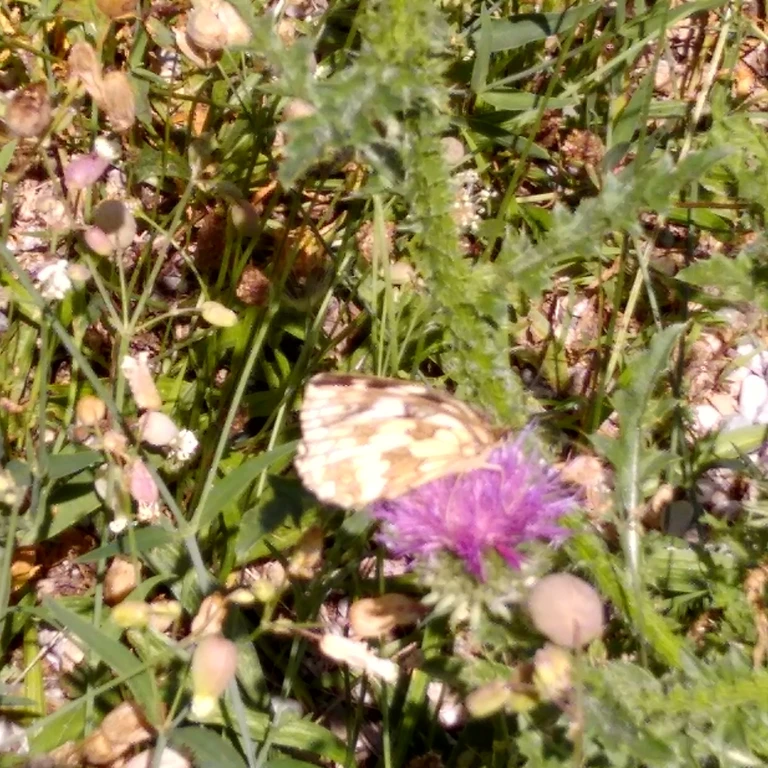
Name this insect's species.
Melanargia galathea
